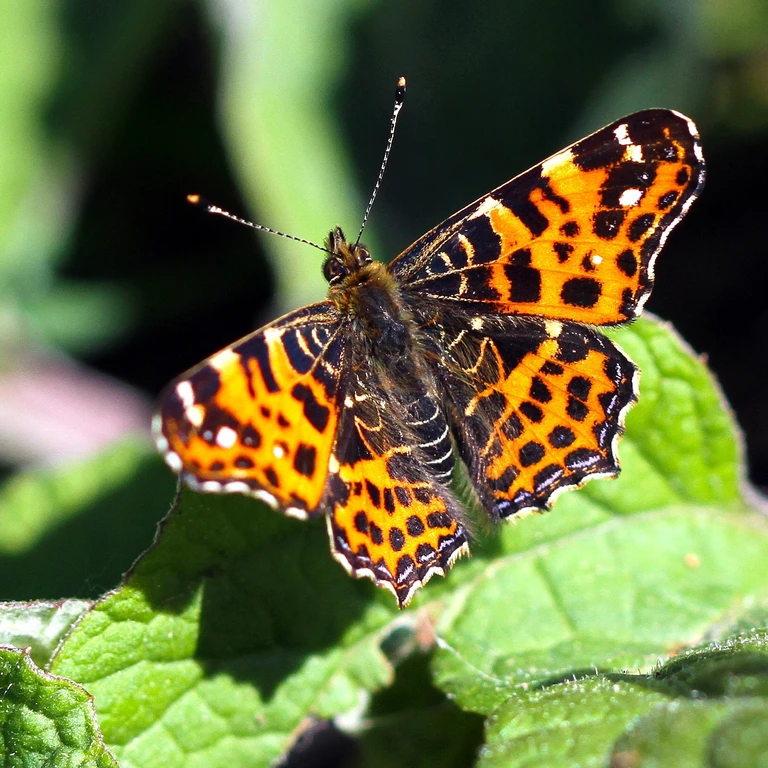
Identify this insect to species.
Araschnia levana
